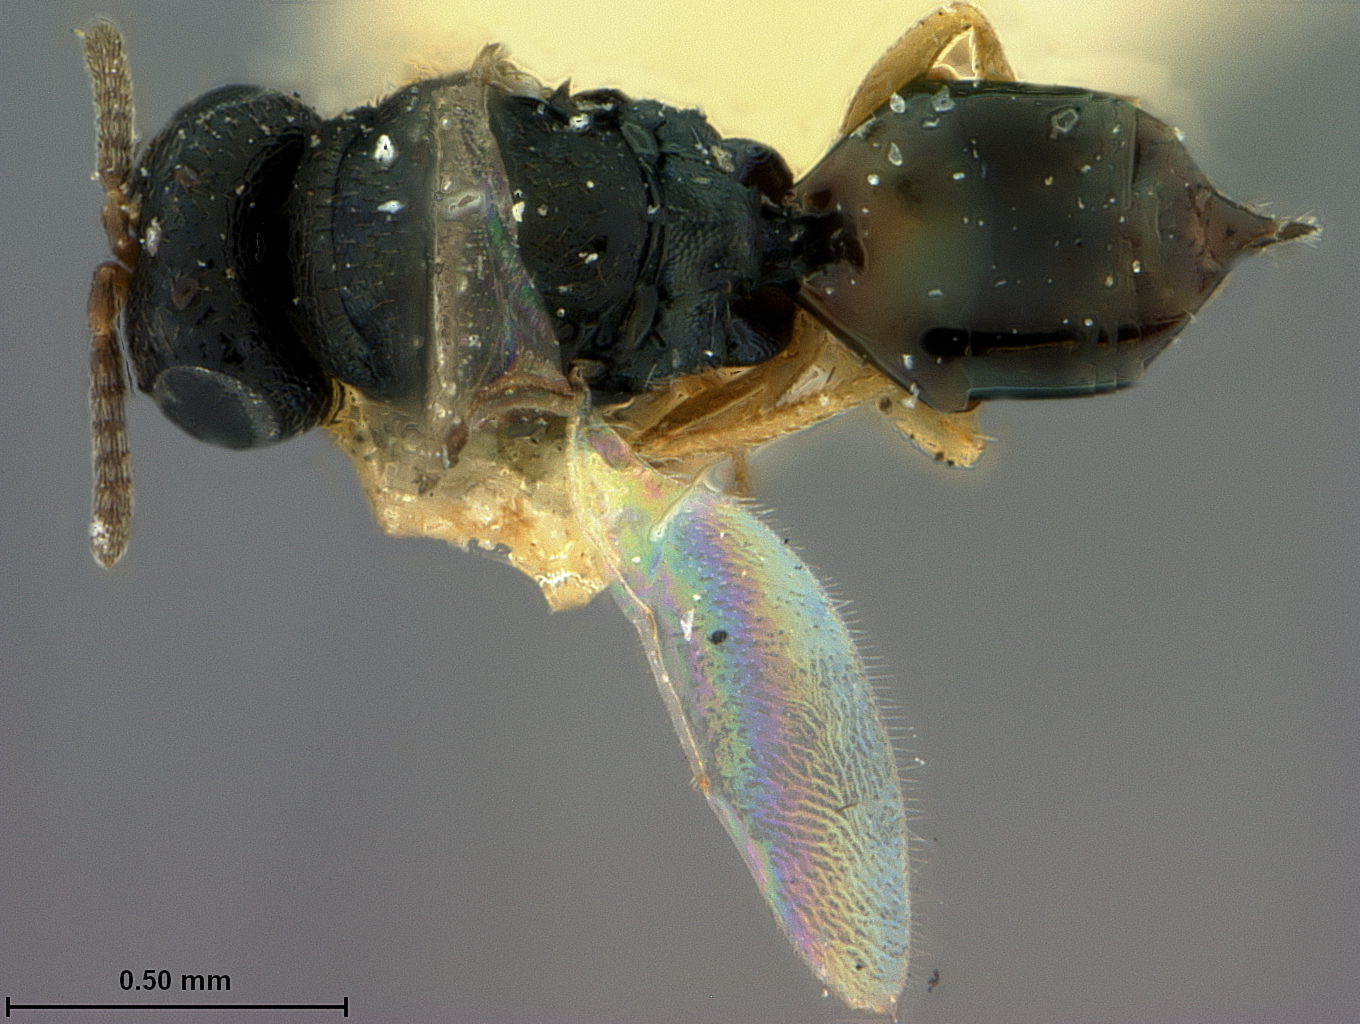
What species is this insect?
Pachycrepoideus dubius
